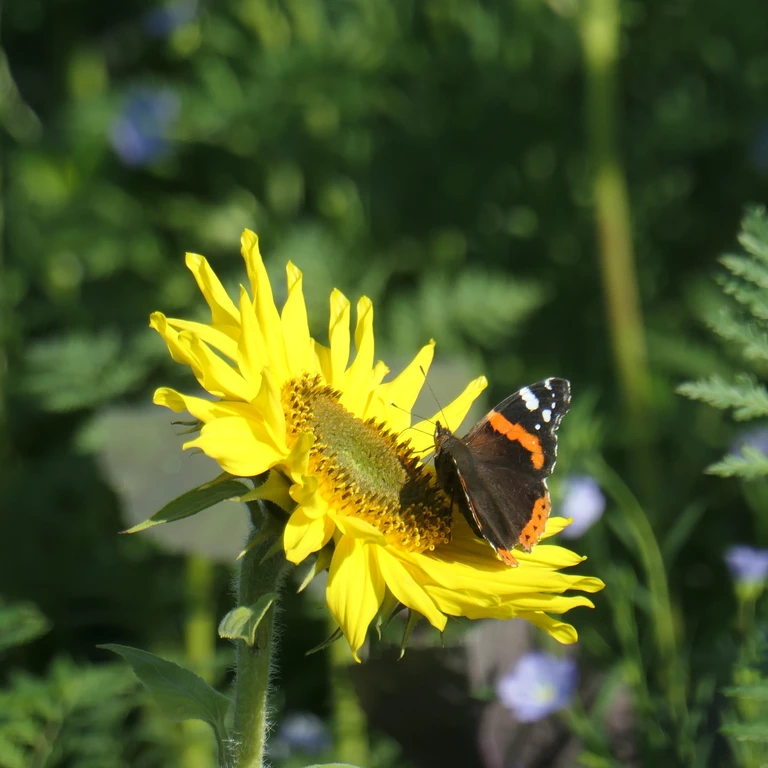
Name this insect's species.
Vanessa atalanta
